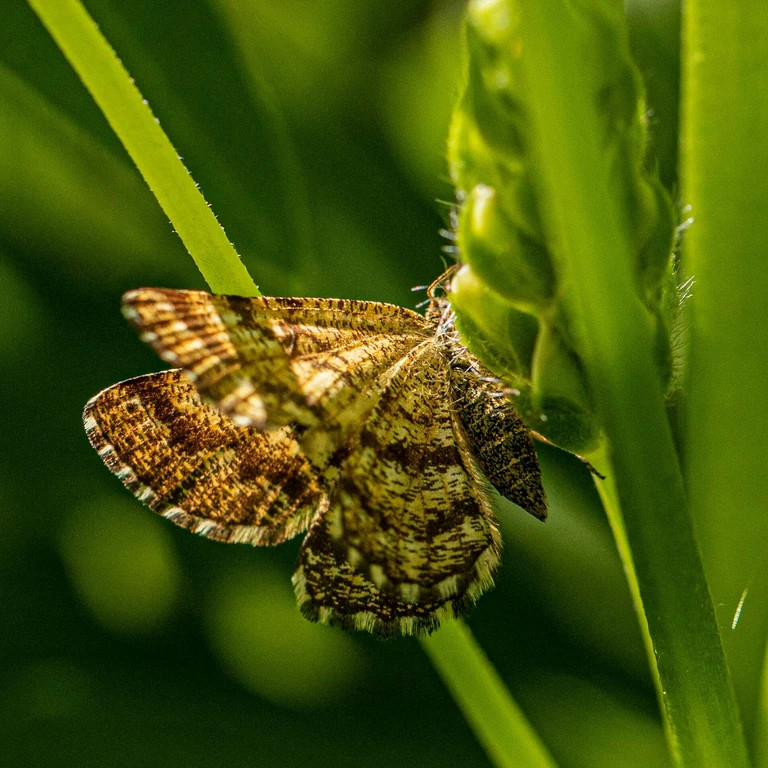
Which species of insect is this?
Chiasmia clathrata
